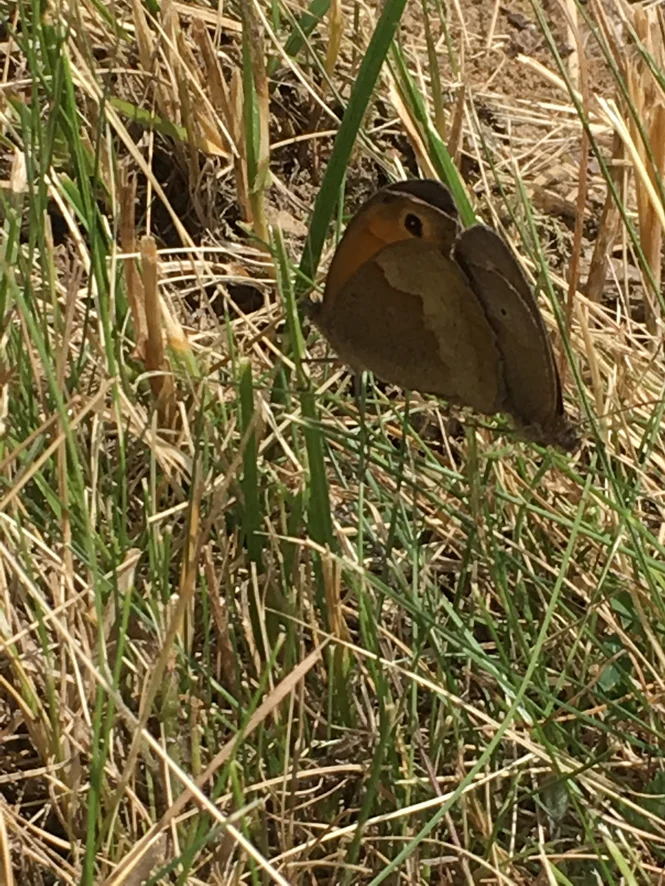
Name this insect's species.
Maniola jurtina
